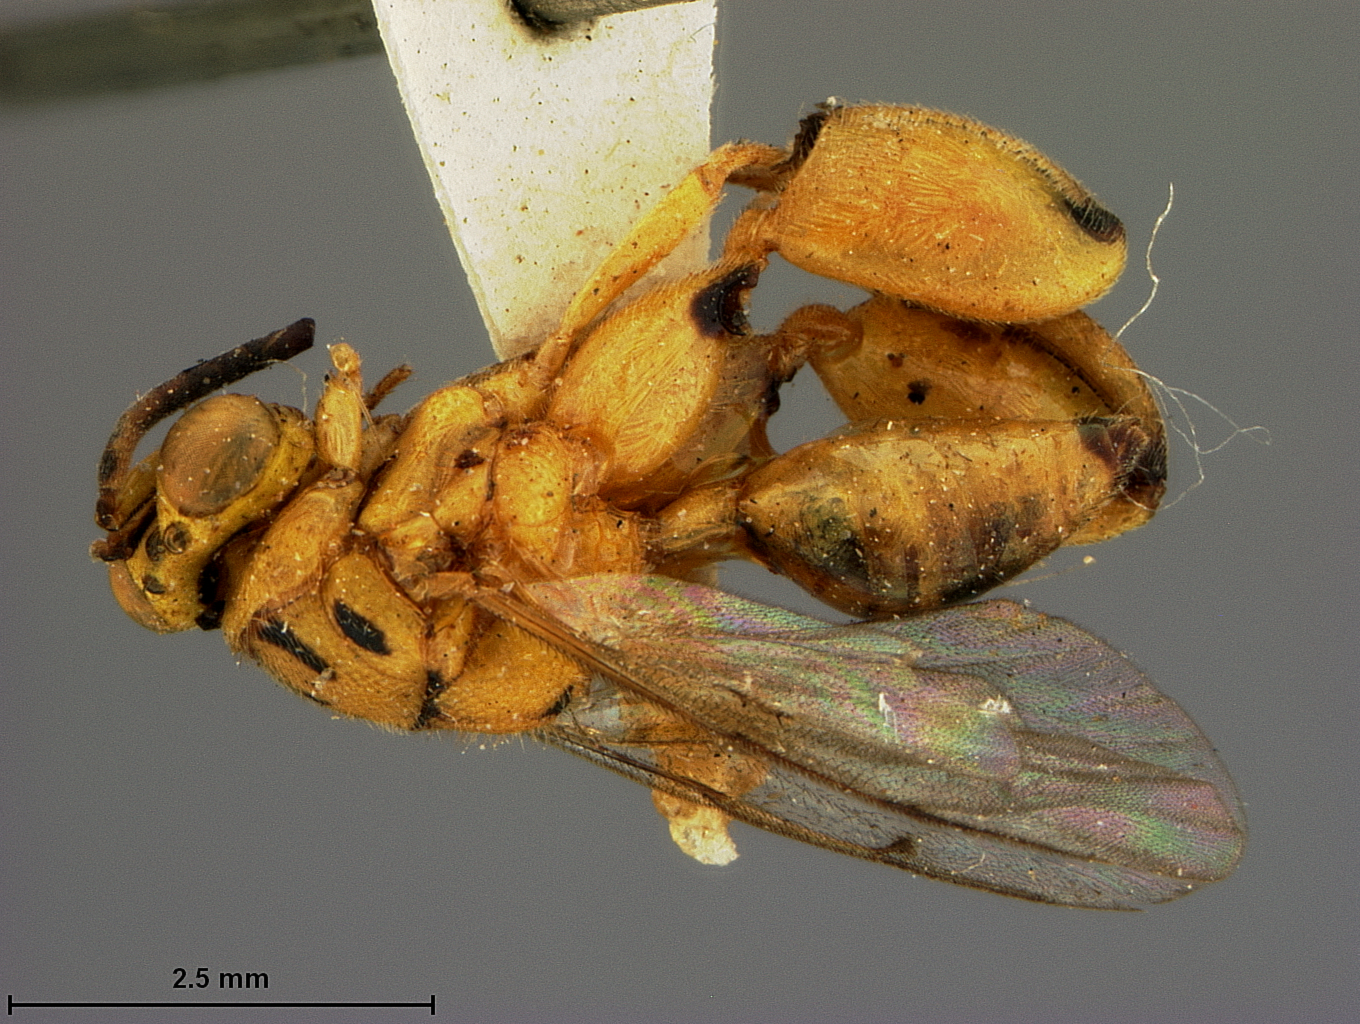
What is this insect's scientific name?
Spilochalcis paraguayensis
